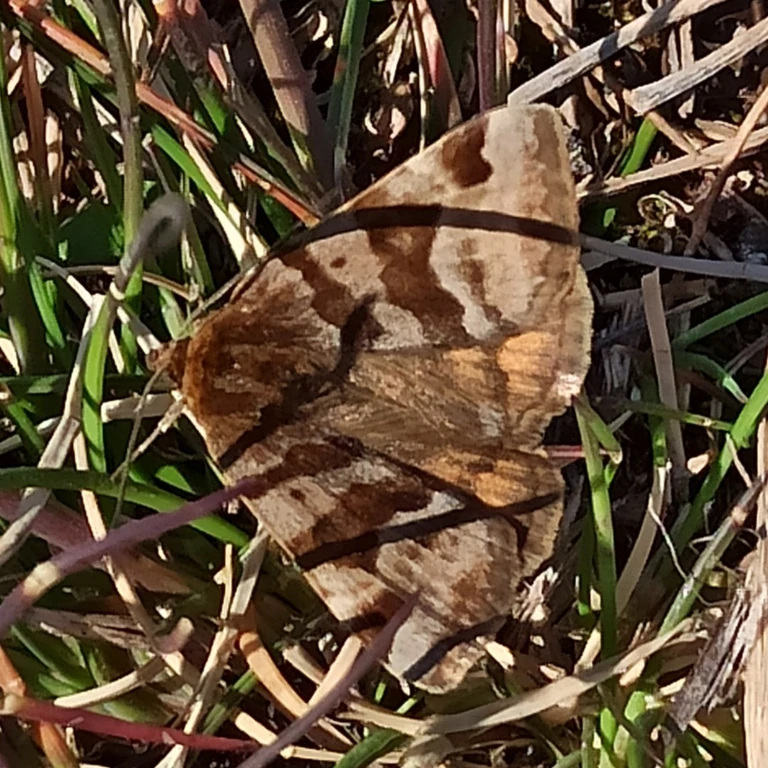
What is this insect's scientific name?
Euclidia glyphica
